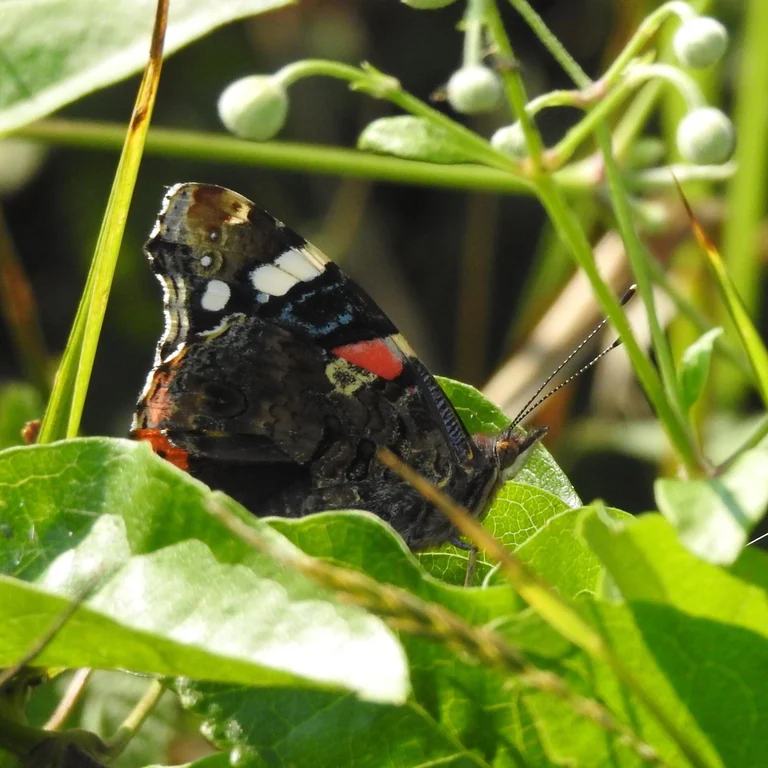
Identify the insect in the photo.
Vanessa atalanta
